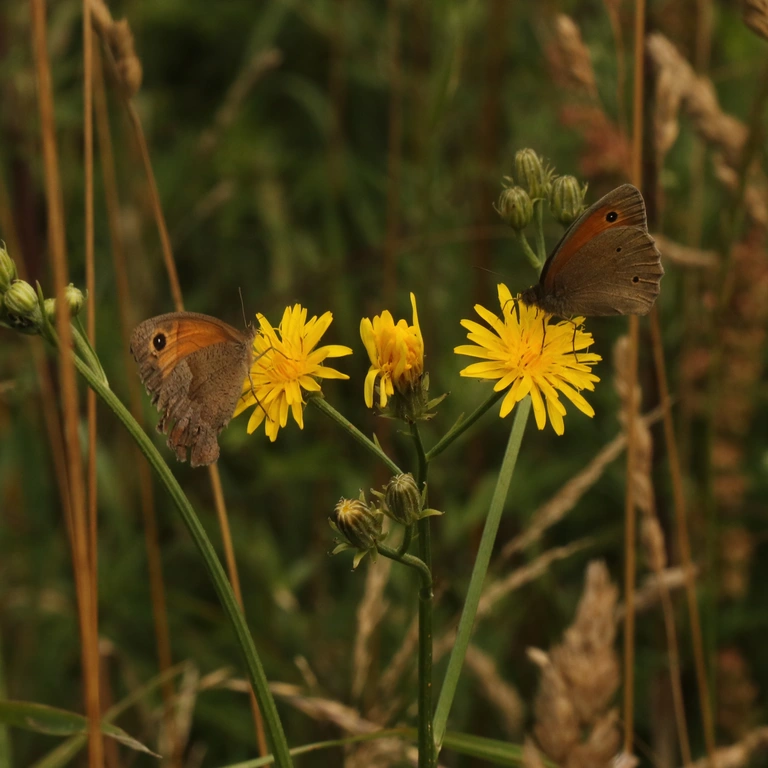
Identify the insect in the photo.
Maniola jurtina
